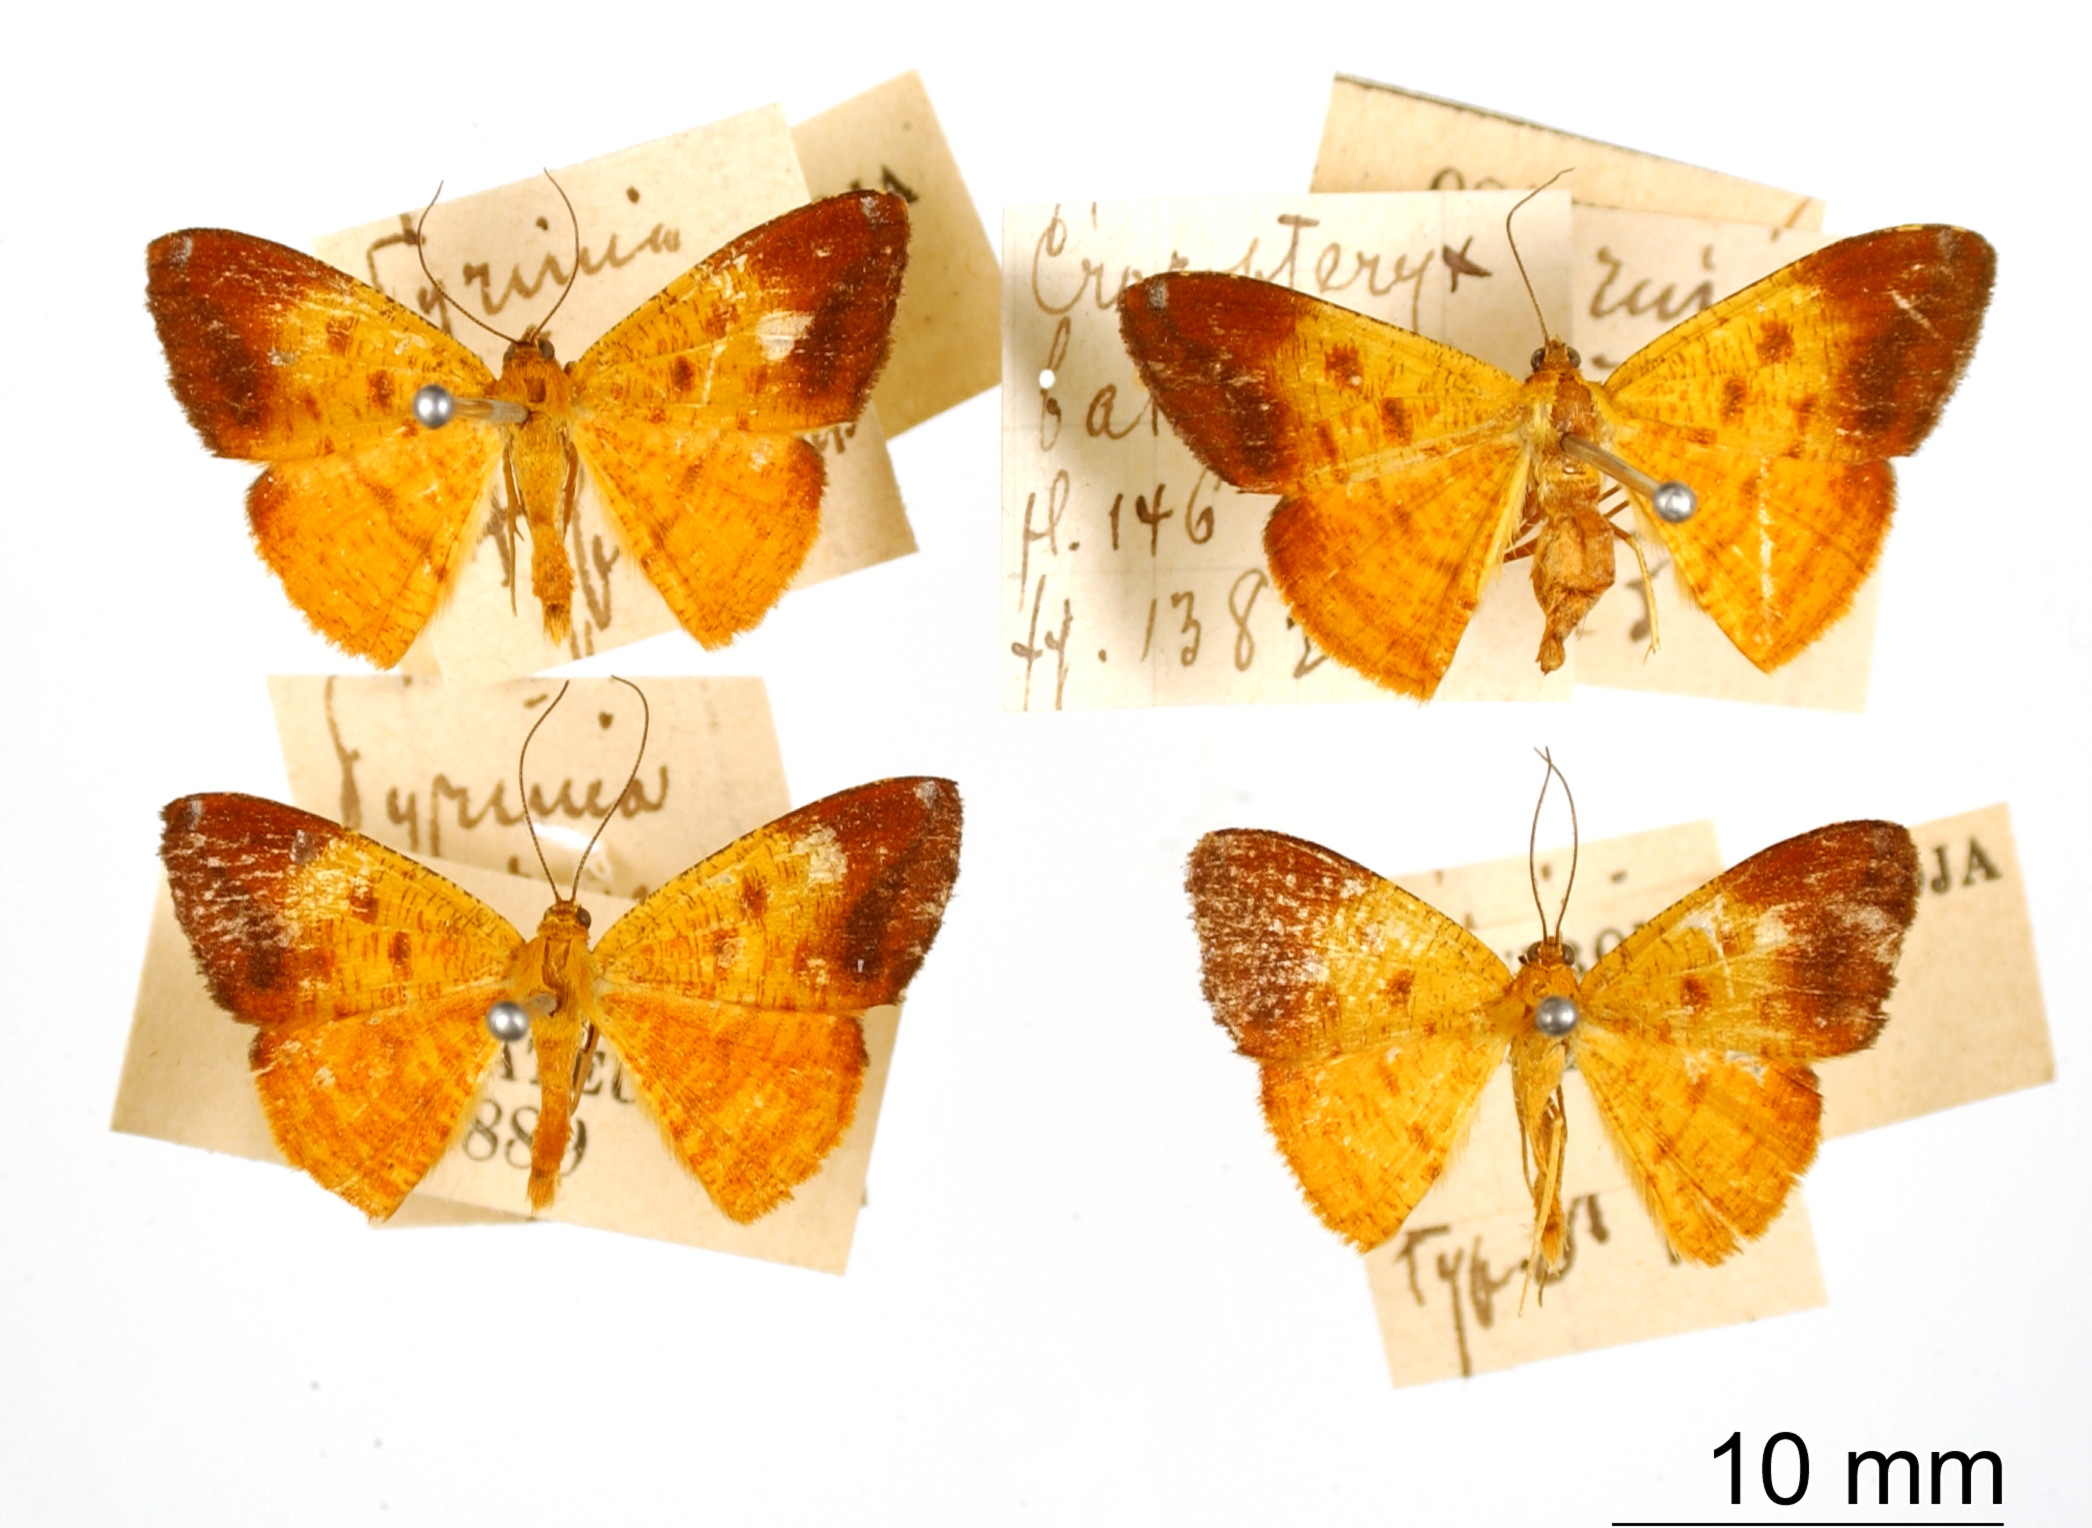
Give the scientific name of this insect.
Pyrinia zizana
